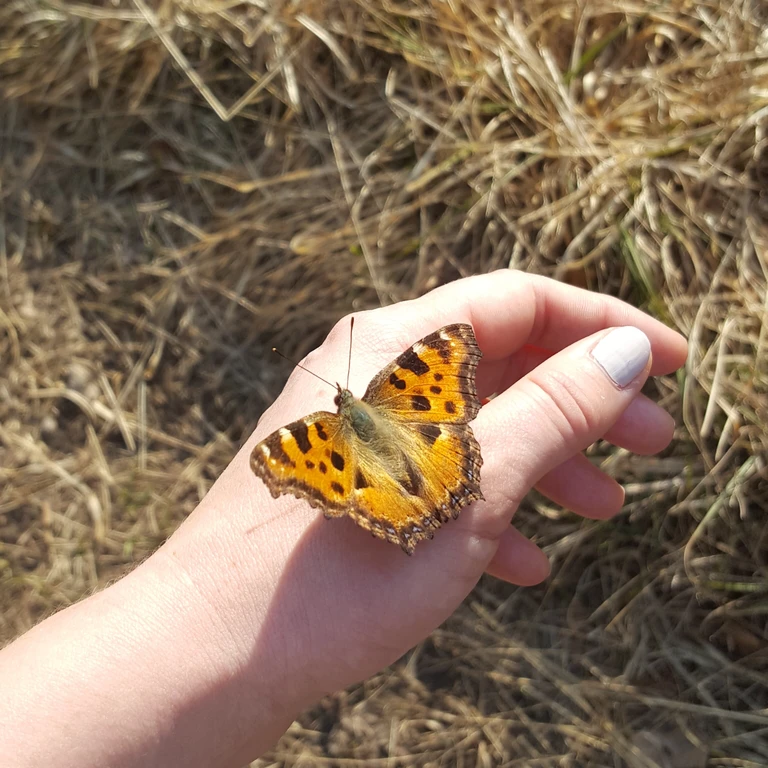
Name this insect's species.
Nymphalis polychloros
